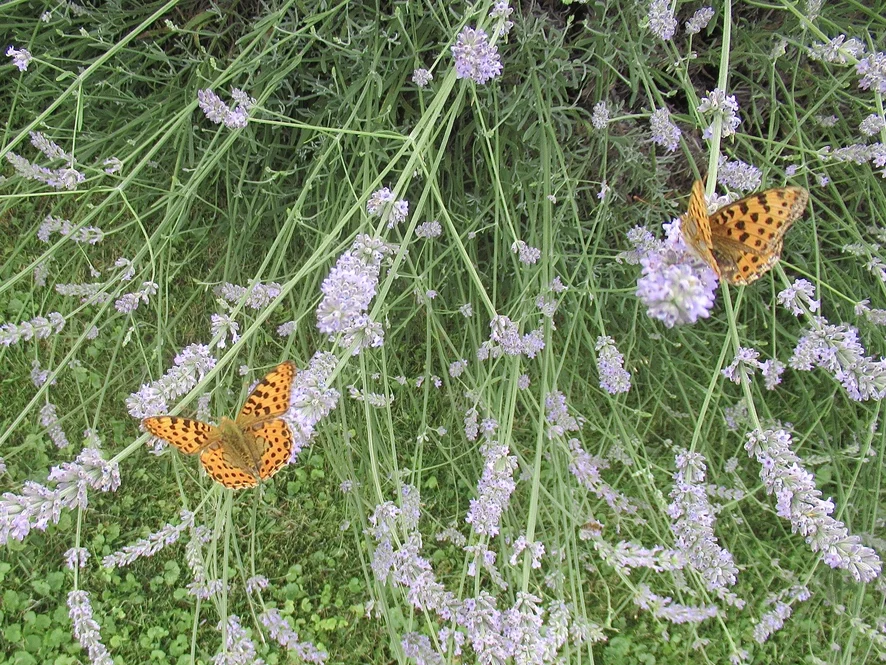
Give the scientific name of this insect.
Issoria lathonia
